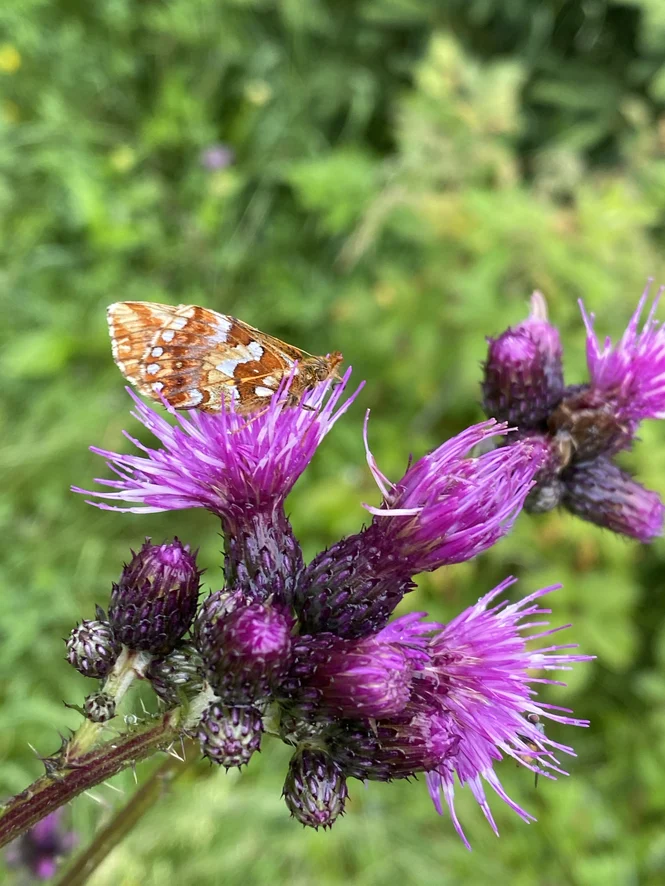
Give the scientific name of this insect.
Boloria aquilonaris
